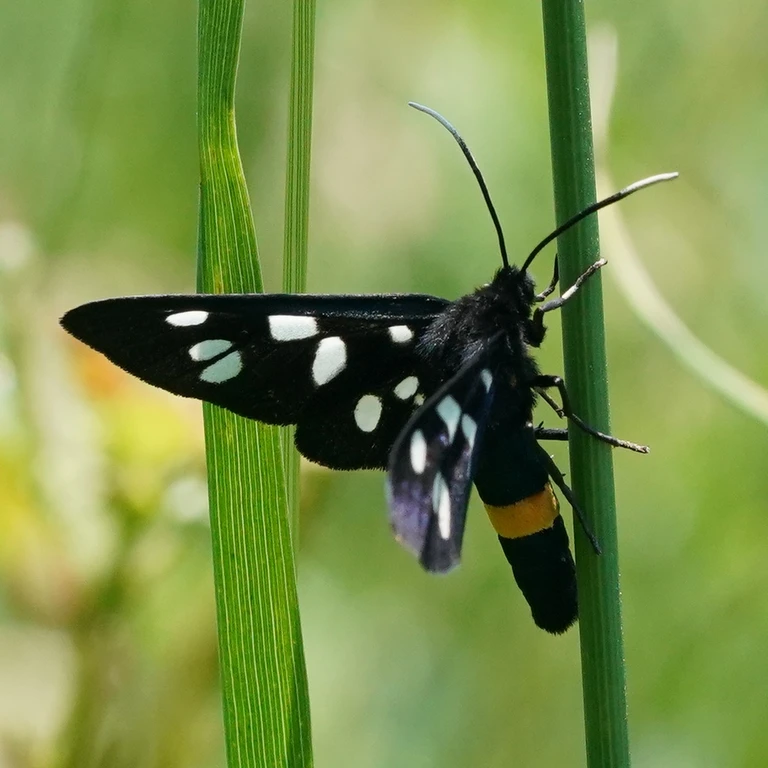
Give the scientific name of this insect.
Amata phegea
